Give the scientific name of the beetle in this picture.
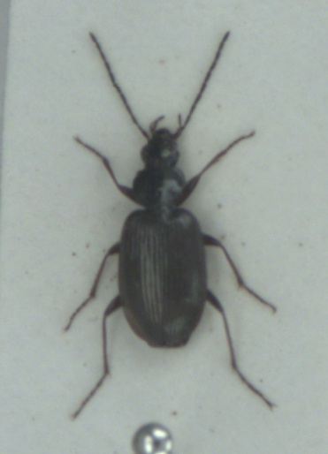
Agonum micans
